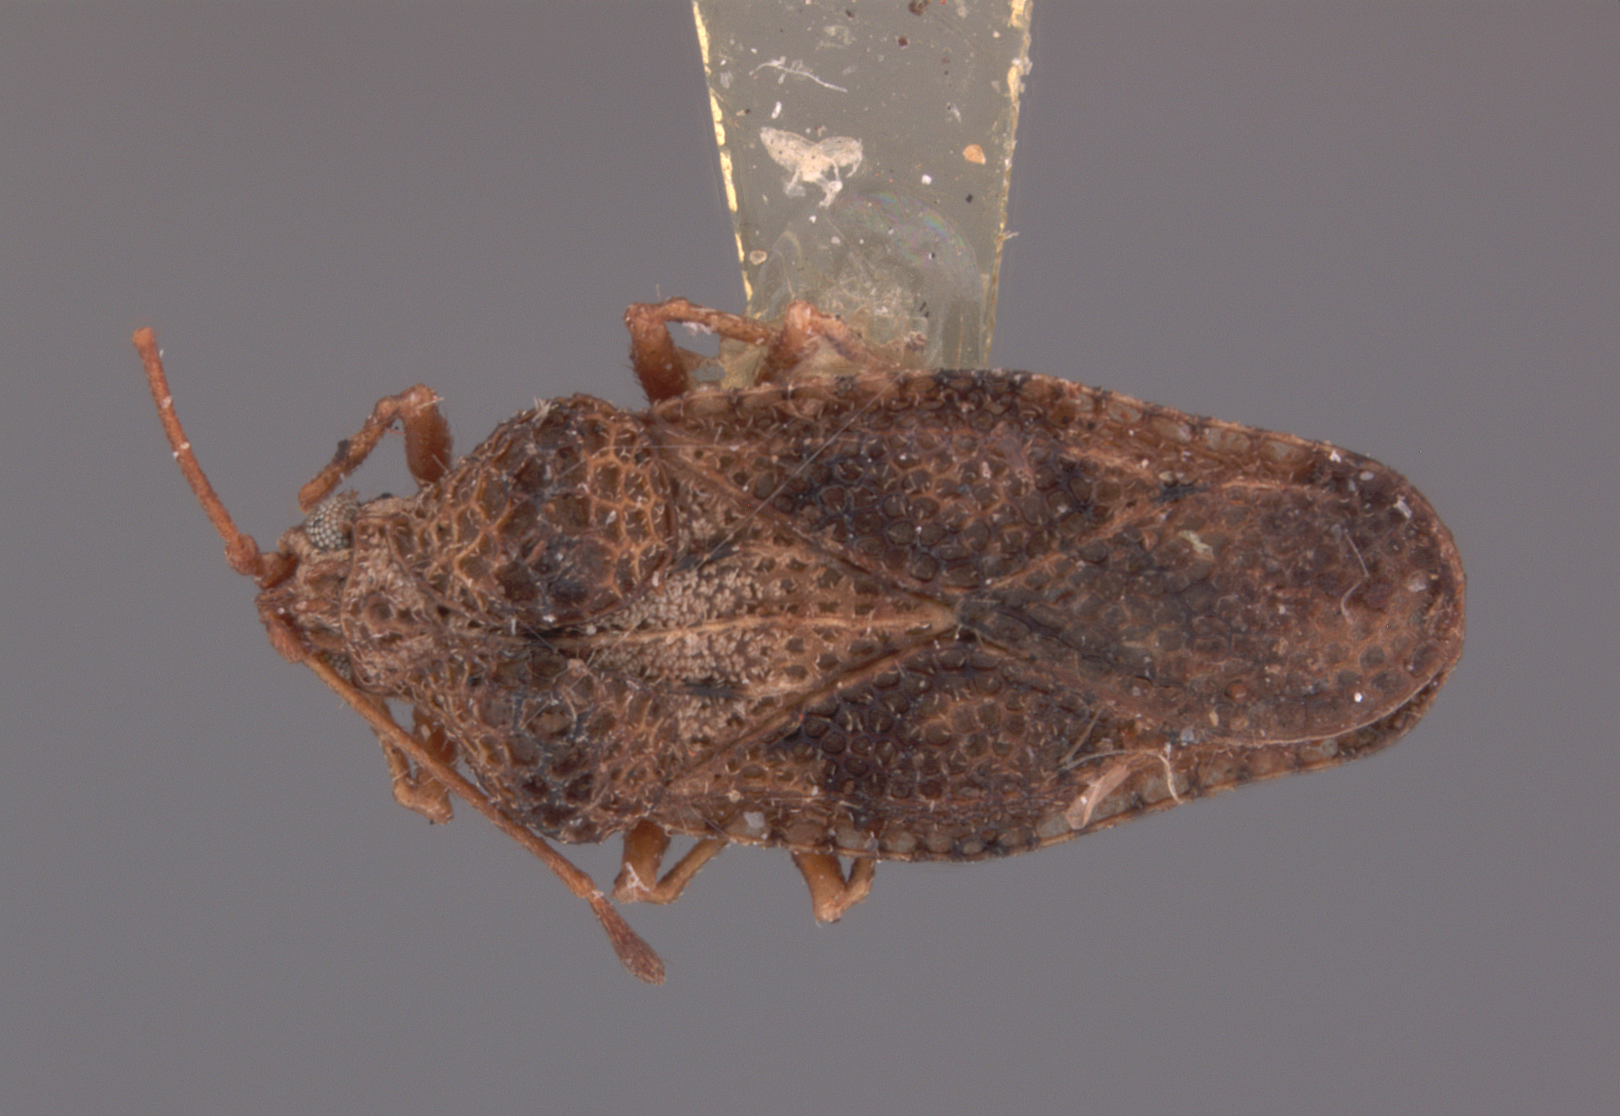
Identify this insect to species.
Cysteochila vadosa
